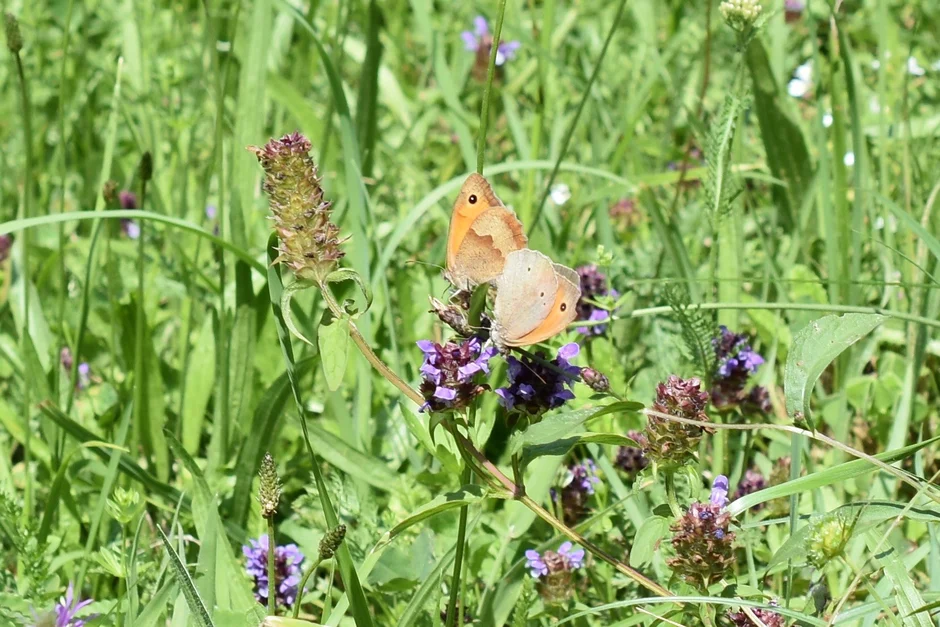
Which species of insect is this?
Maniola jurtina
